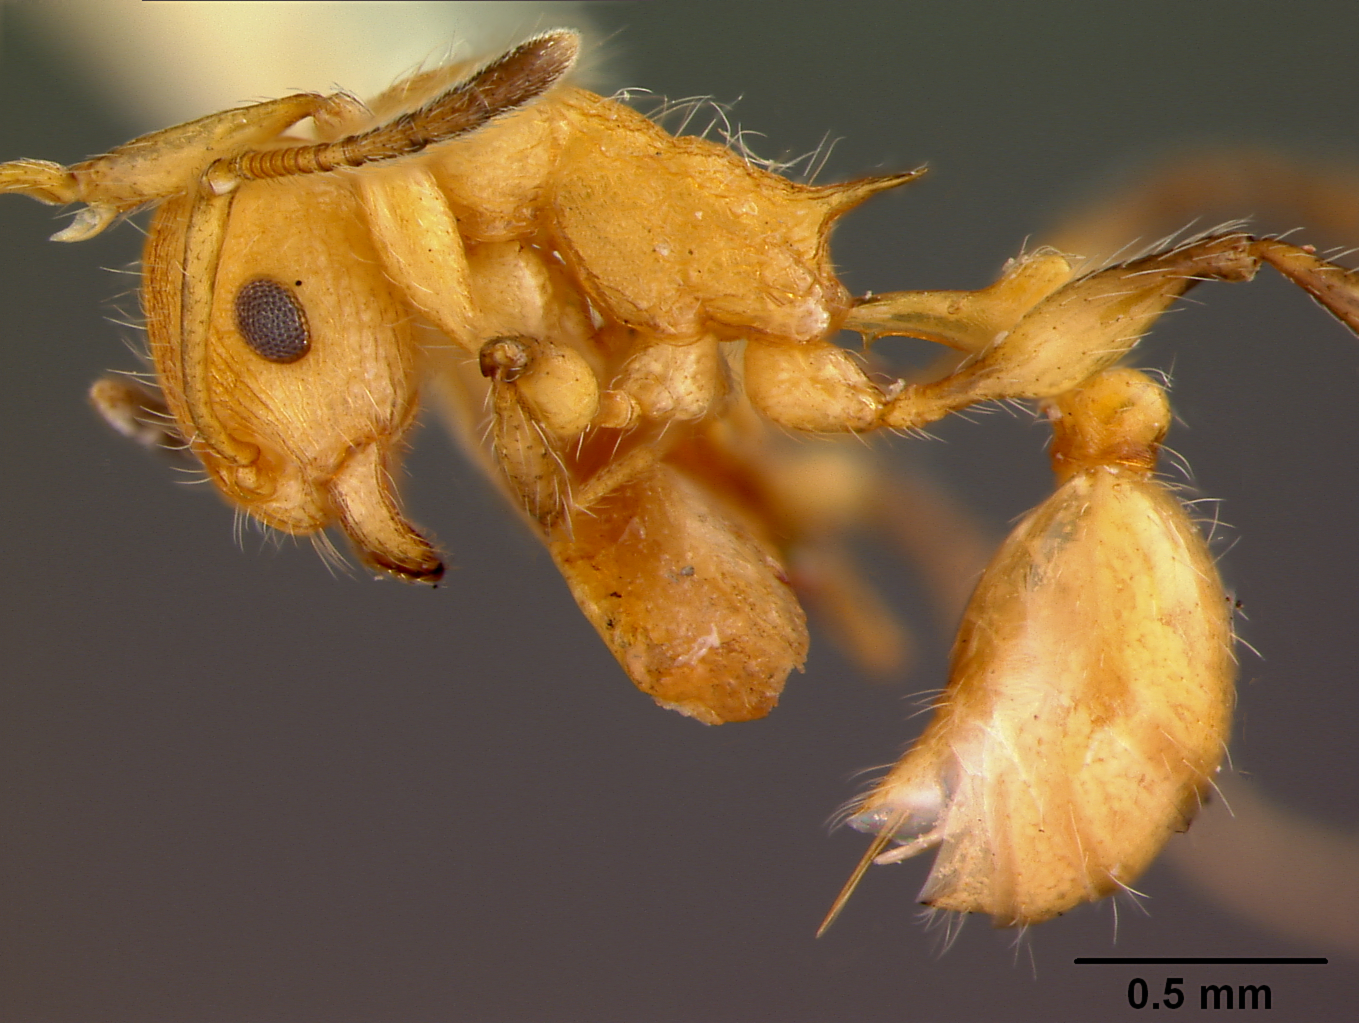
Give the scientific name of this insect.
Macromischa azteca
